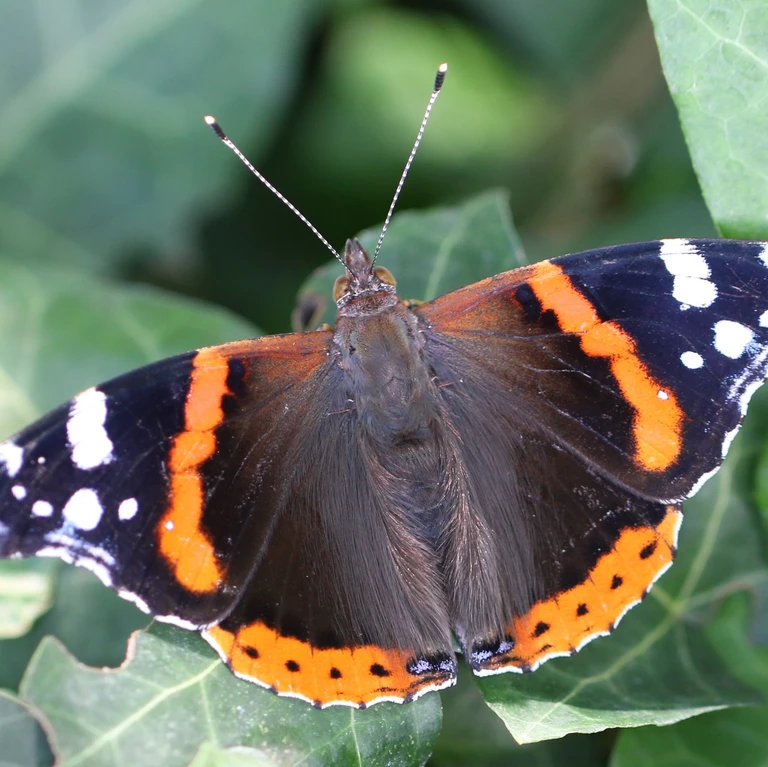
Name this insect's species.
Vanessa atalanta
